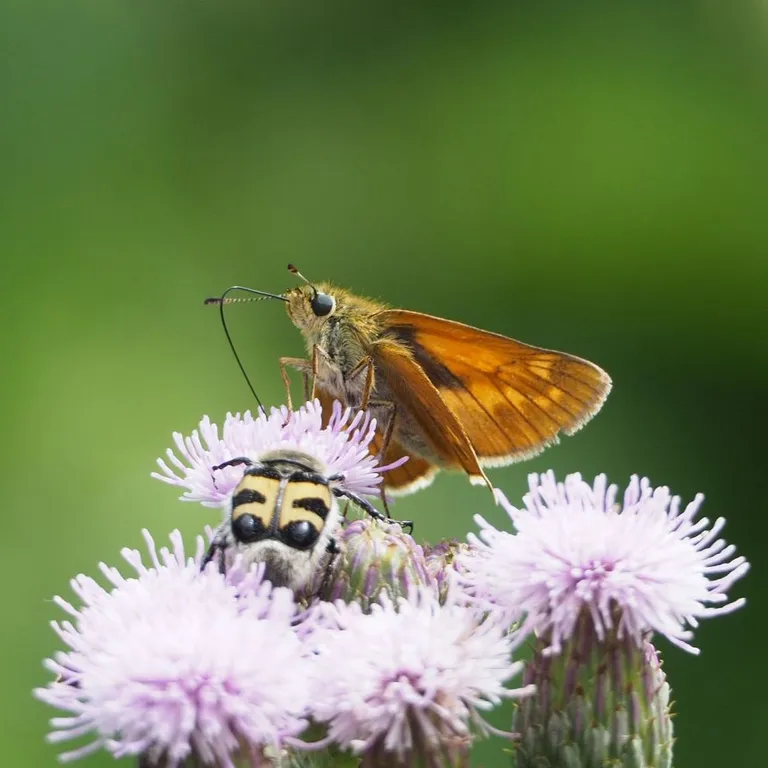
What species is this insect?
Ochlodes sylvanus (also Ochlodes venata)
